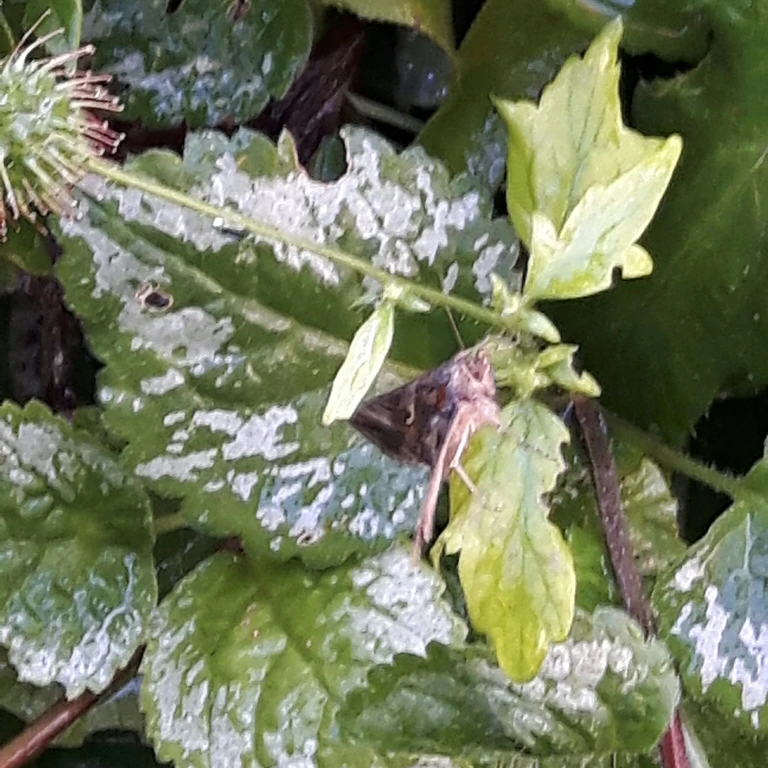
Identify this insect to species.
Autographa gamma
